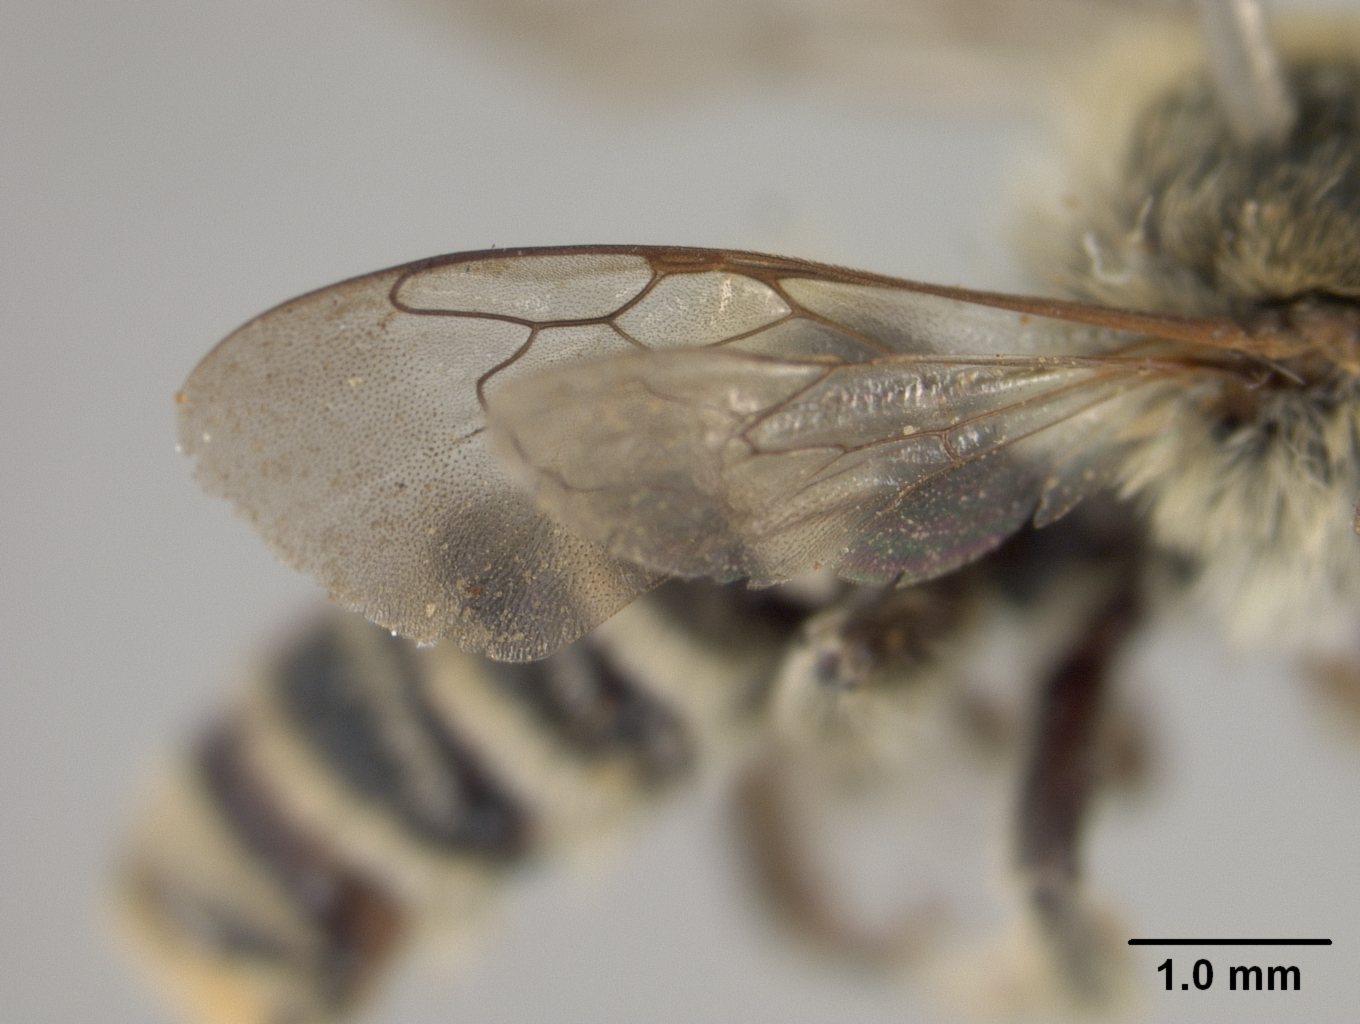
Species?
Megachile navicularis
